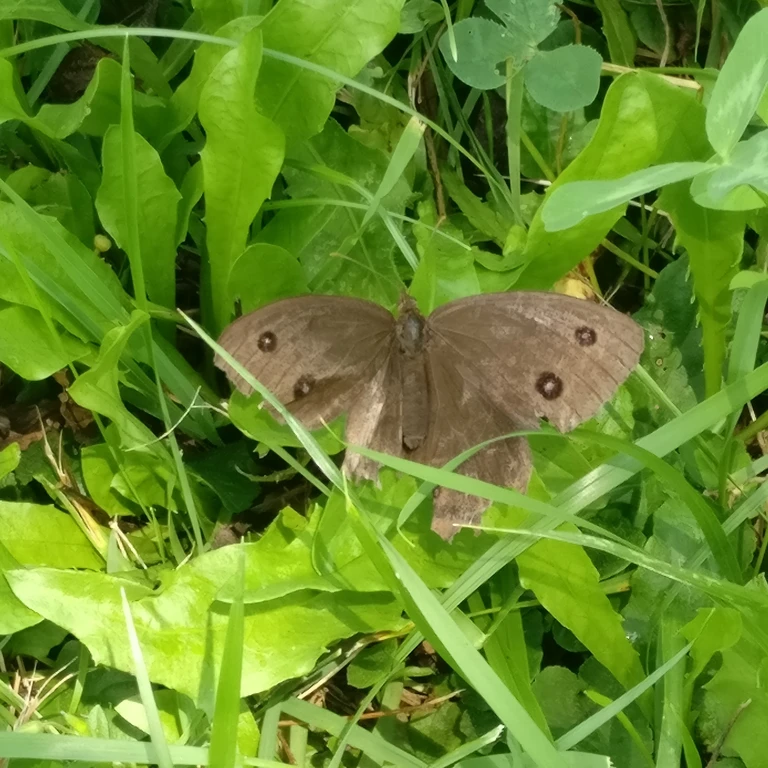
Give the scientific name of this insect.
Minois dryas
